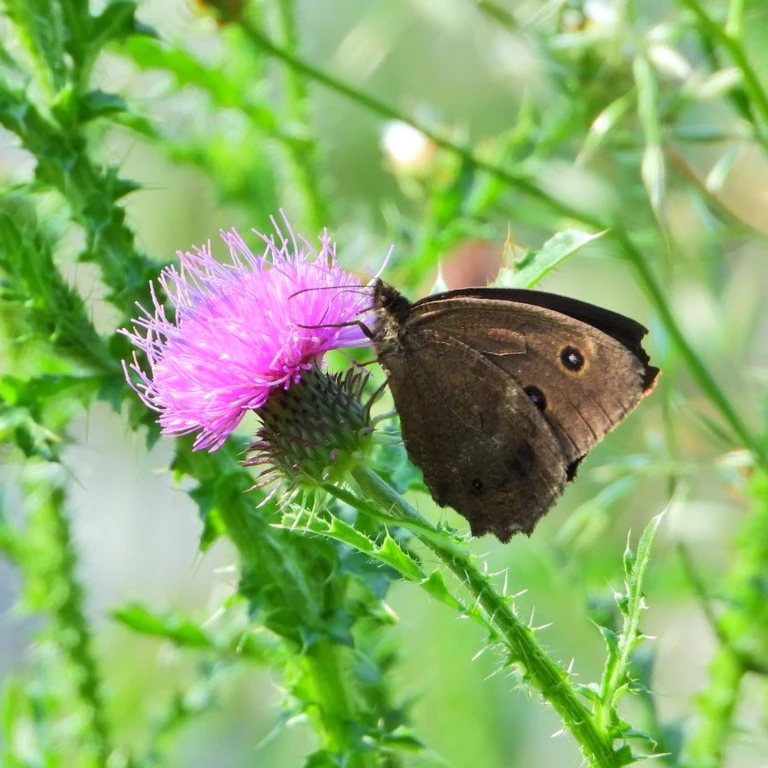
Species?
Minois dryas
